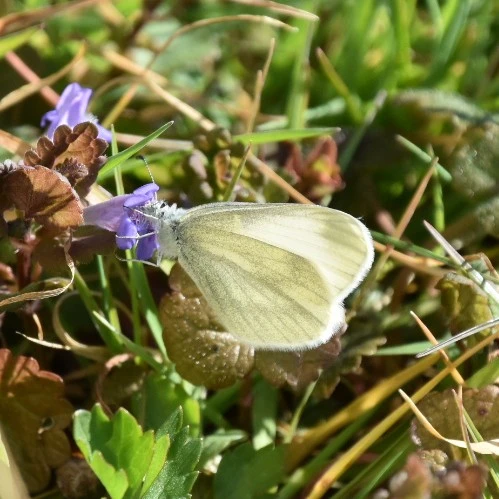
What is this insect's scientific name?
Leptidea sinapis/juvernica
